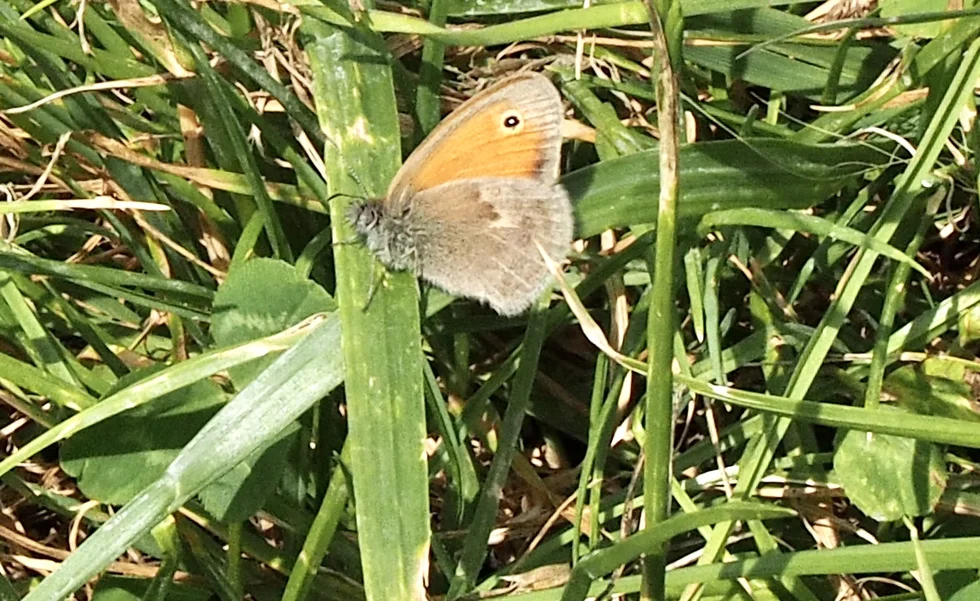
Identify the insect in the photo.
Coenonympha pamphilus
